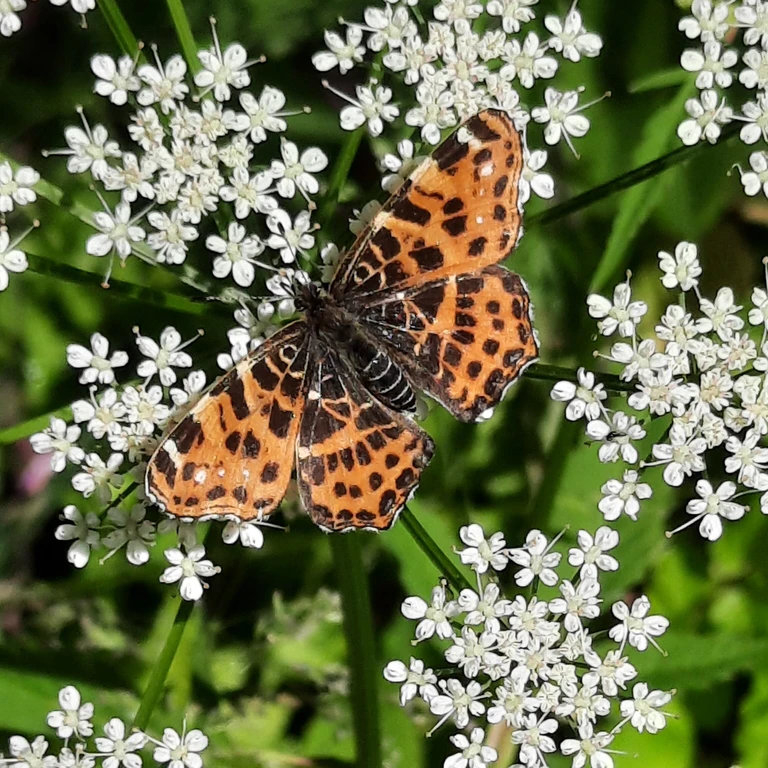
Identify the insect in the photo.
Araschnia levana
